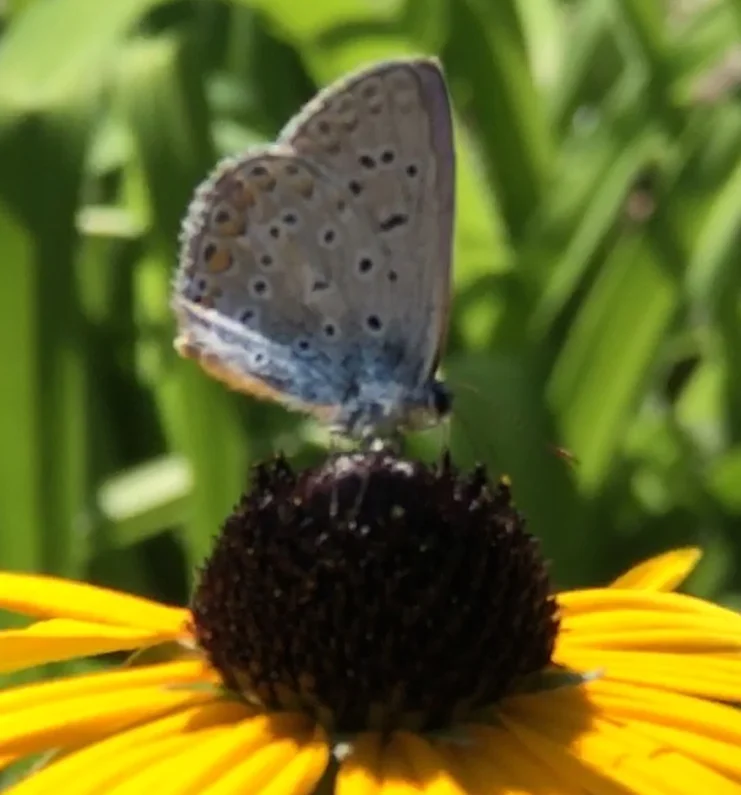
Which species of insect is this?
Polyommatus icarus
